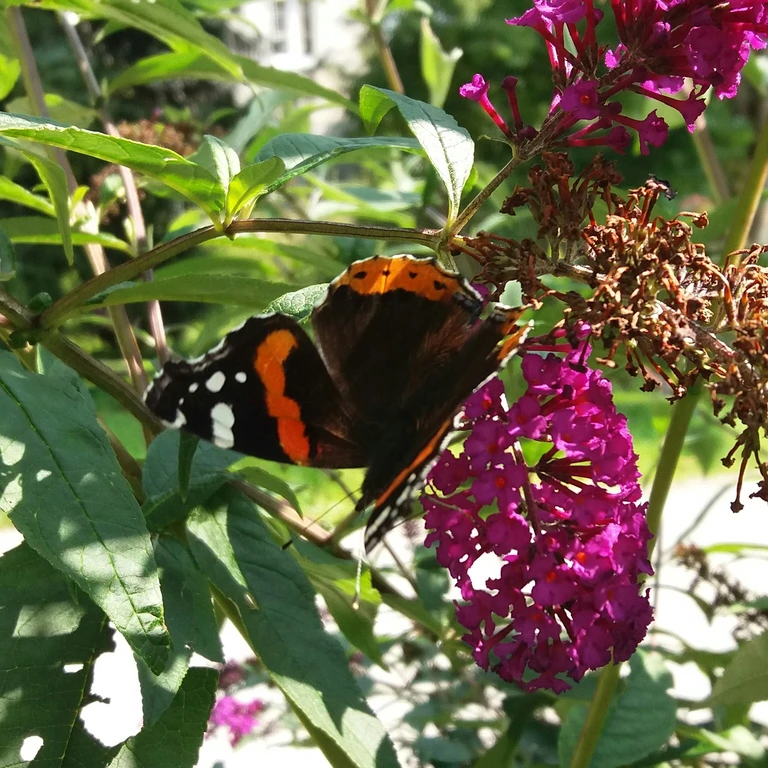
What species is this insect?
Vanessa atalanta
